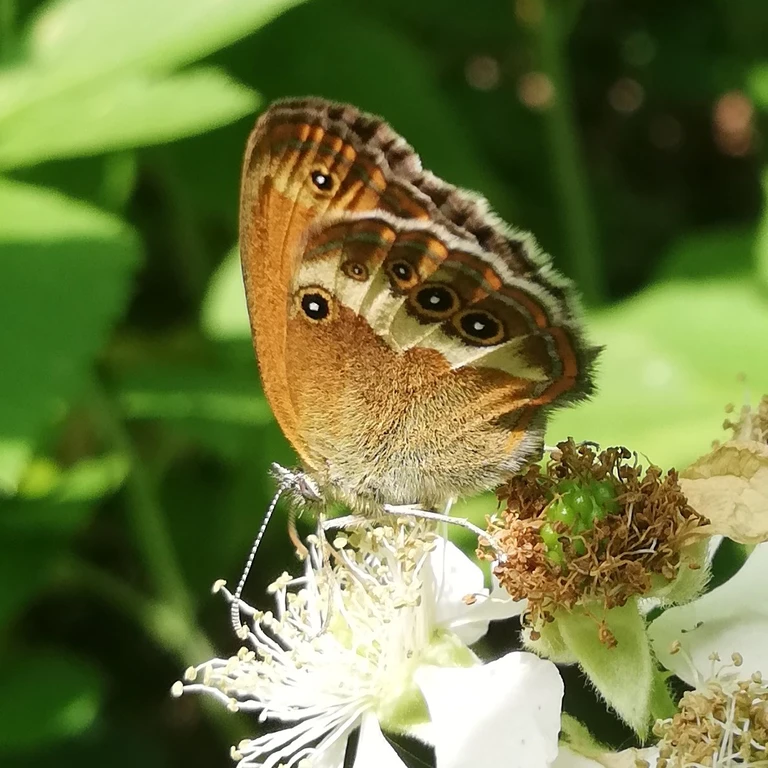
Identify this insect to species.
Coenonympha arcania
